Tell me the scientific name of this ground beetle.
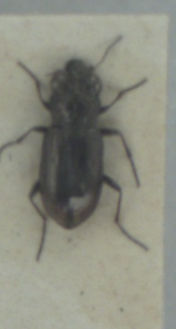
Notiophilus biguttatus
